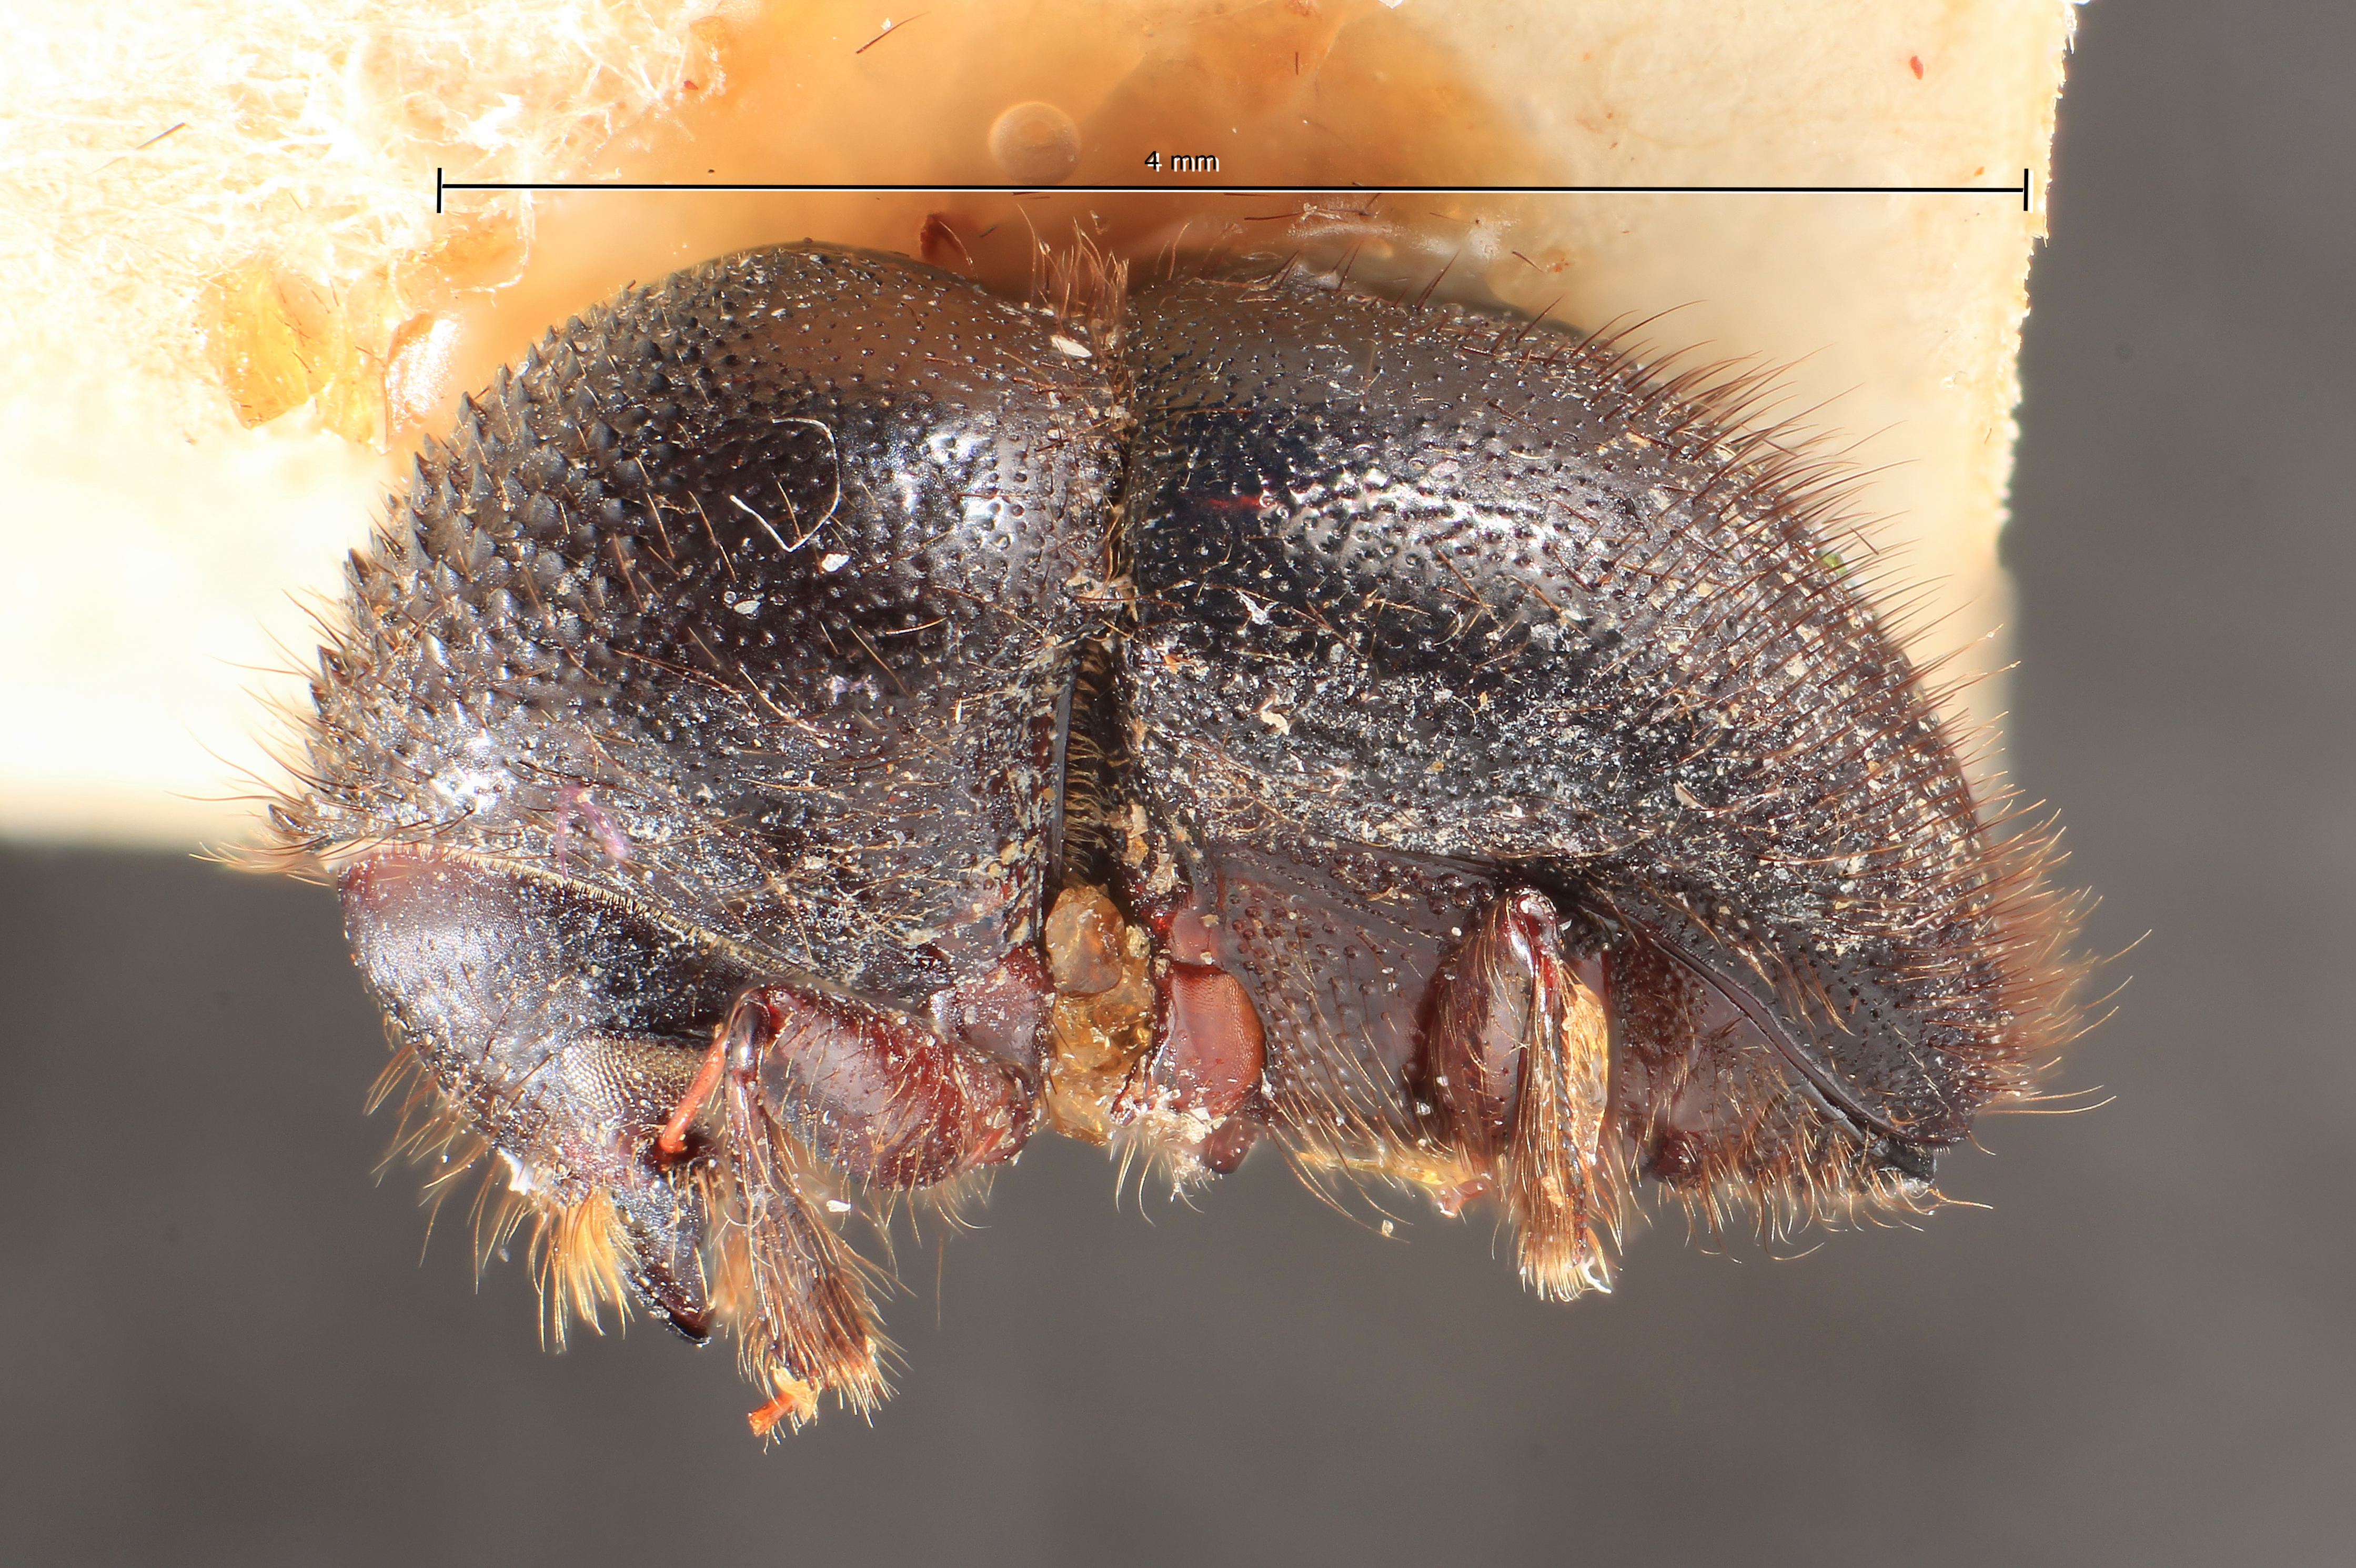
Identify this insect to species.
Xyleborus ursa
